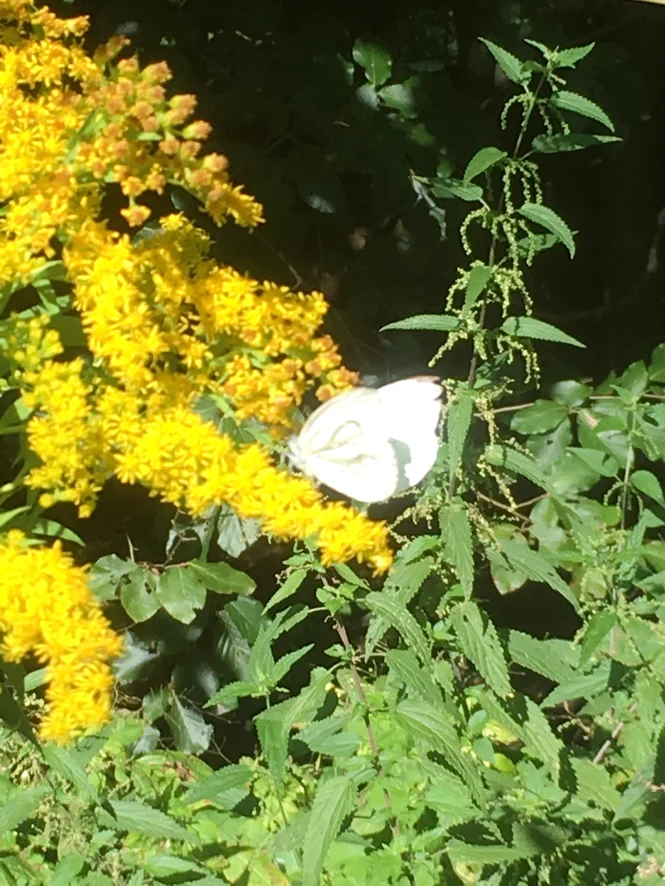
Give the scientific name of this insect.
Pieris napi
